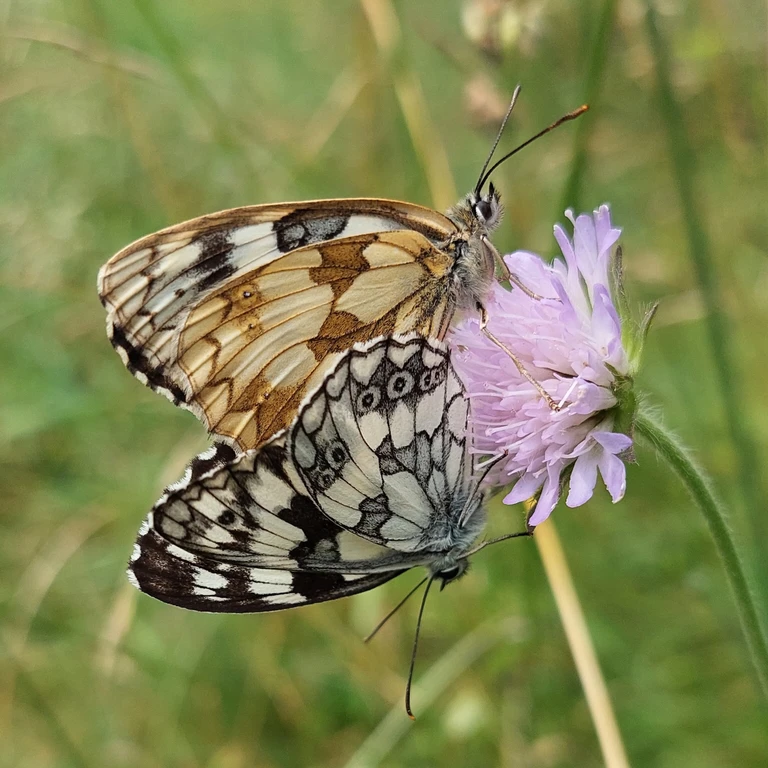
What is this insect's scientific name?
Melanargia galathea
